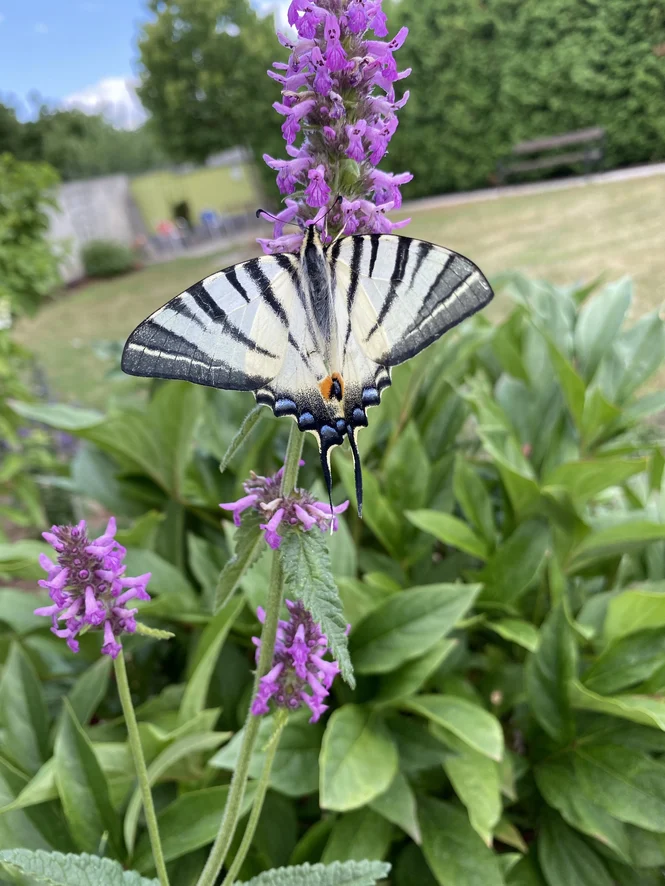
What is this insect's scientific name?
Iphiclides podalirius
